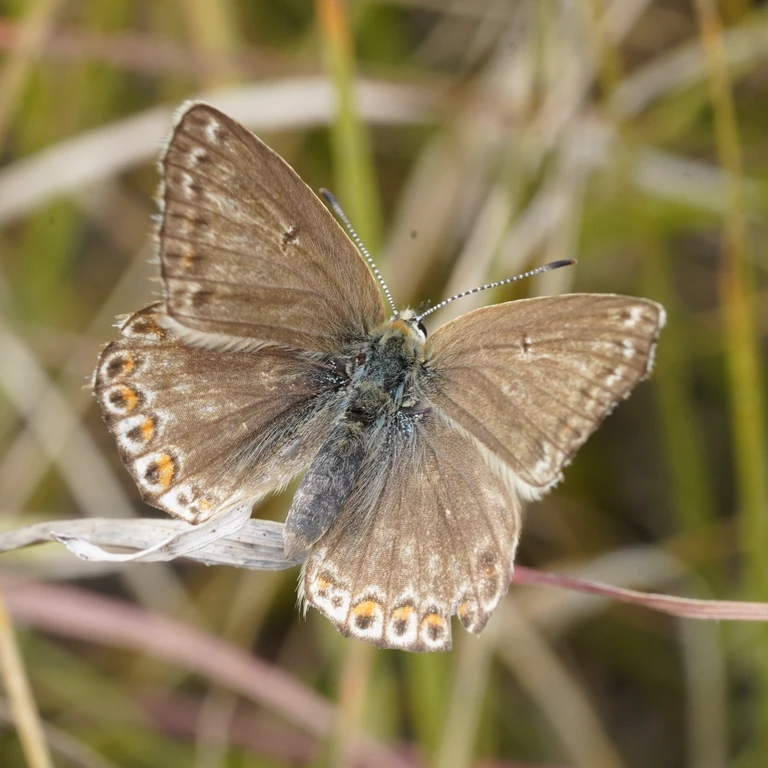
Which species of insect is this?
Lysandra coridon
